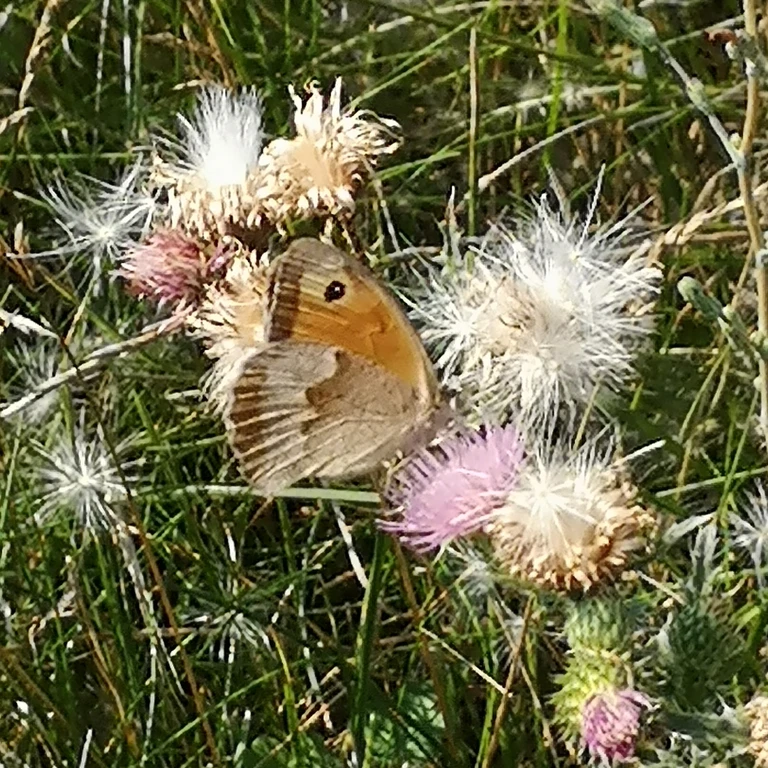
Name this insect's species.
Maniola jurtina
